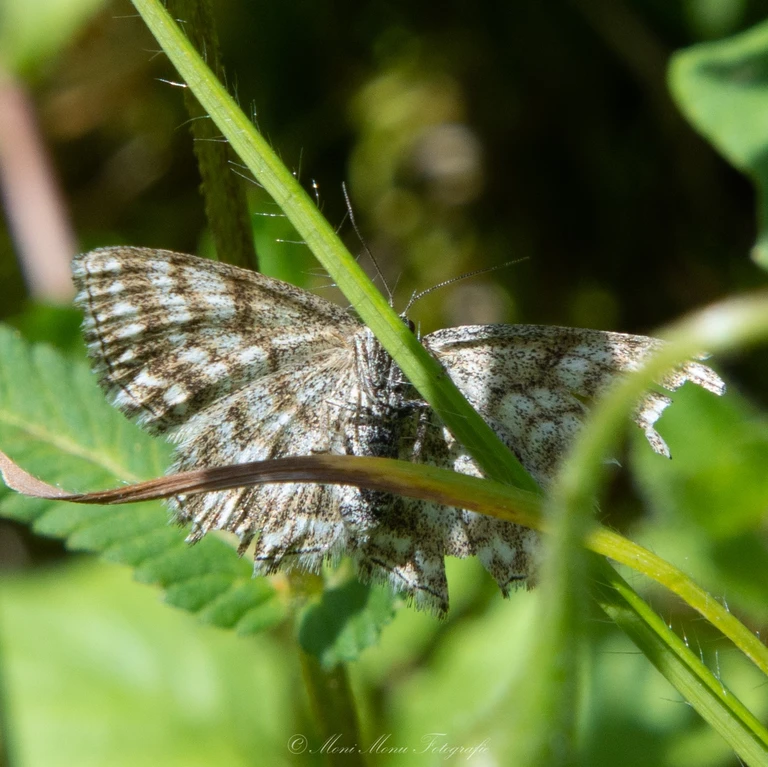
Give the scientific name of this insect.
Ematurga atomaria
